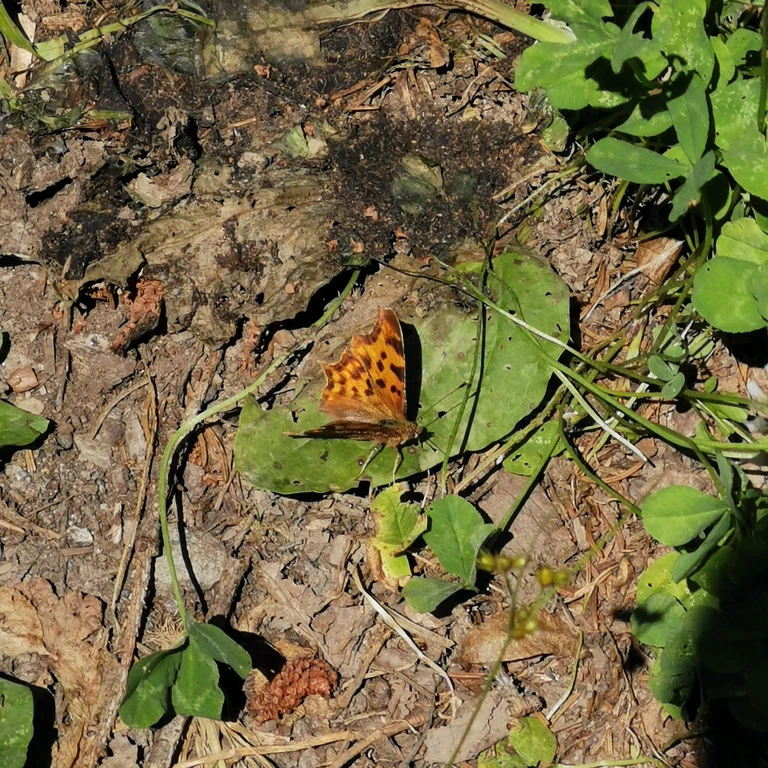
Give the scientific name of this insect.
Polygonia c-album
